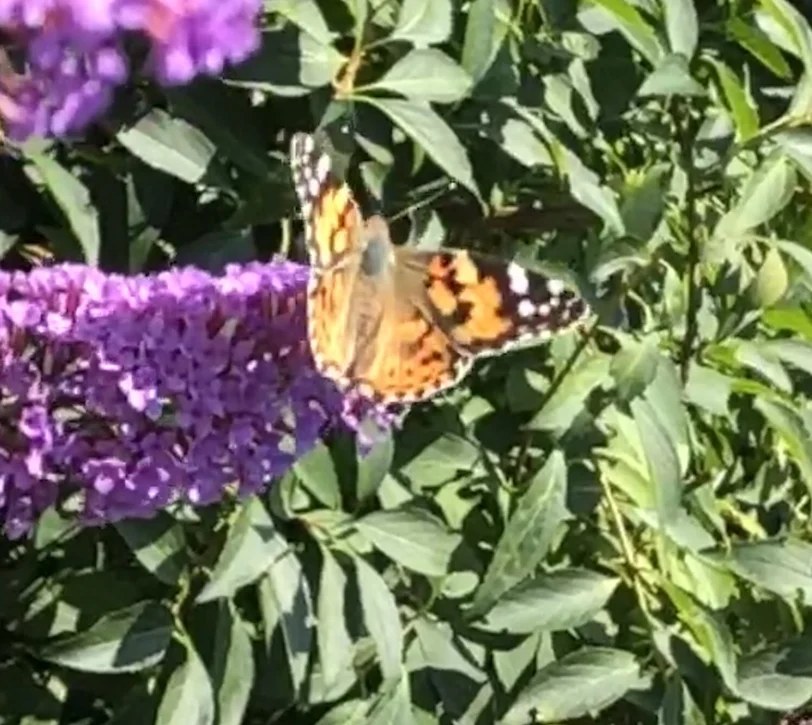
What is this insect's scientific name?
Vanessa cardui
